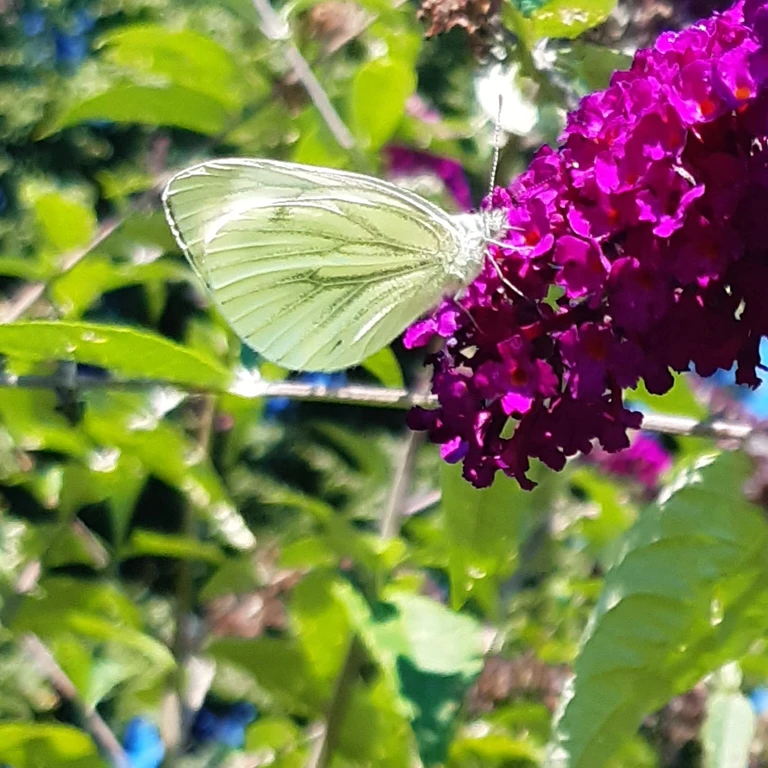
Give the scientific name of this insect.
Pieris napi
